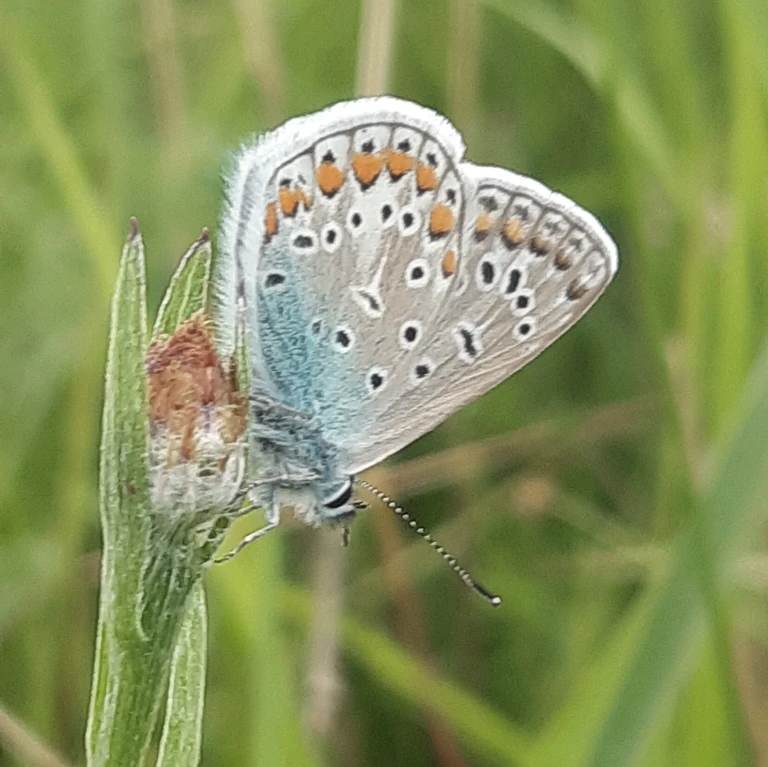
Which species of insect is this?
Polyommatus icarus
